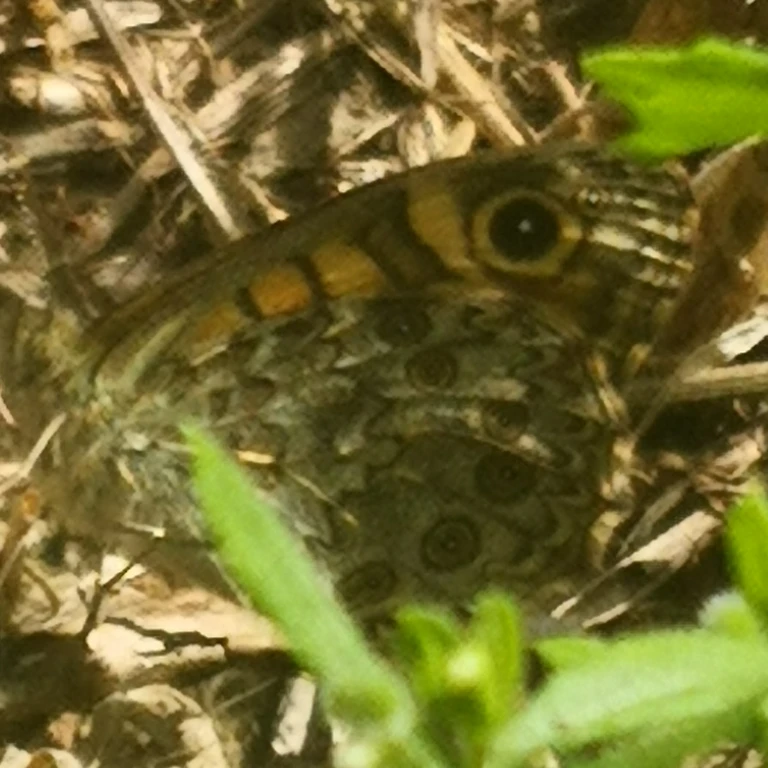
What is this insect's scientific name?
Lasiommata megera (also Pararge megera)
